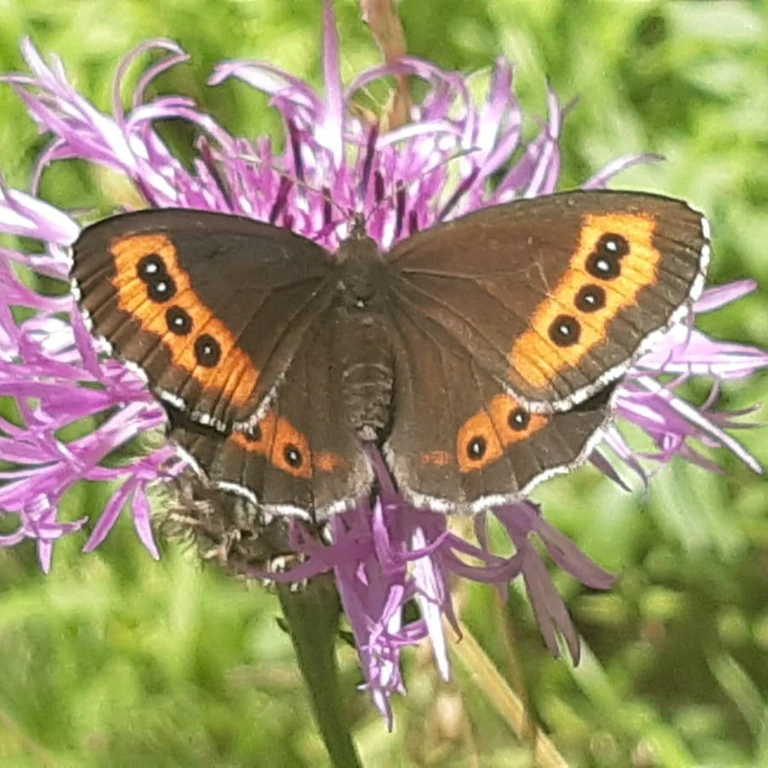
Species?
Erebia ligea
